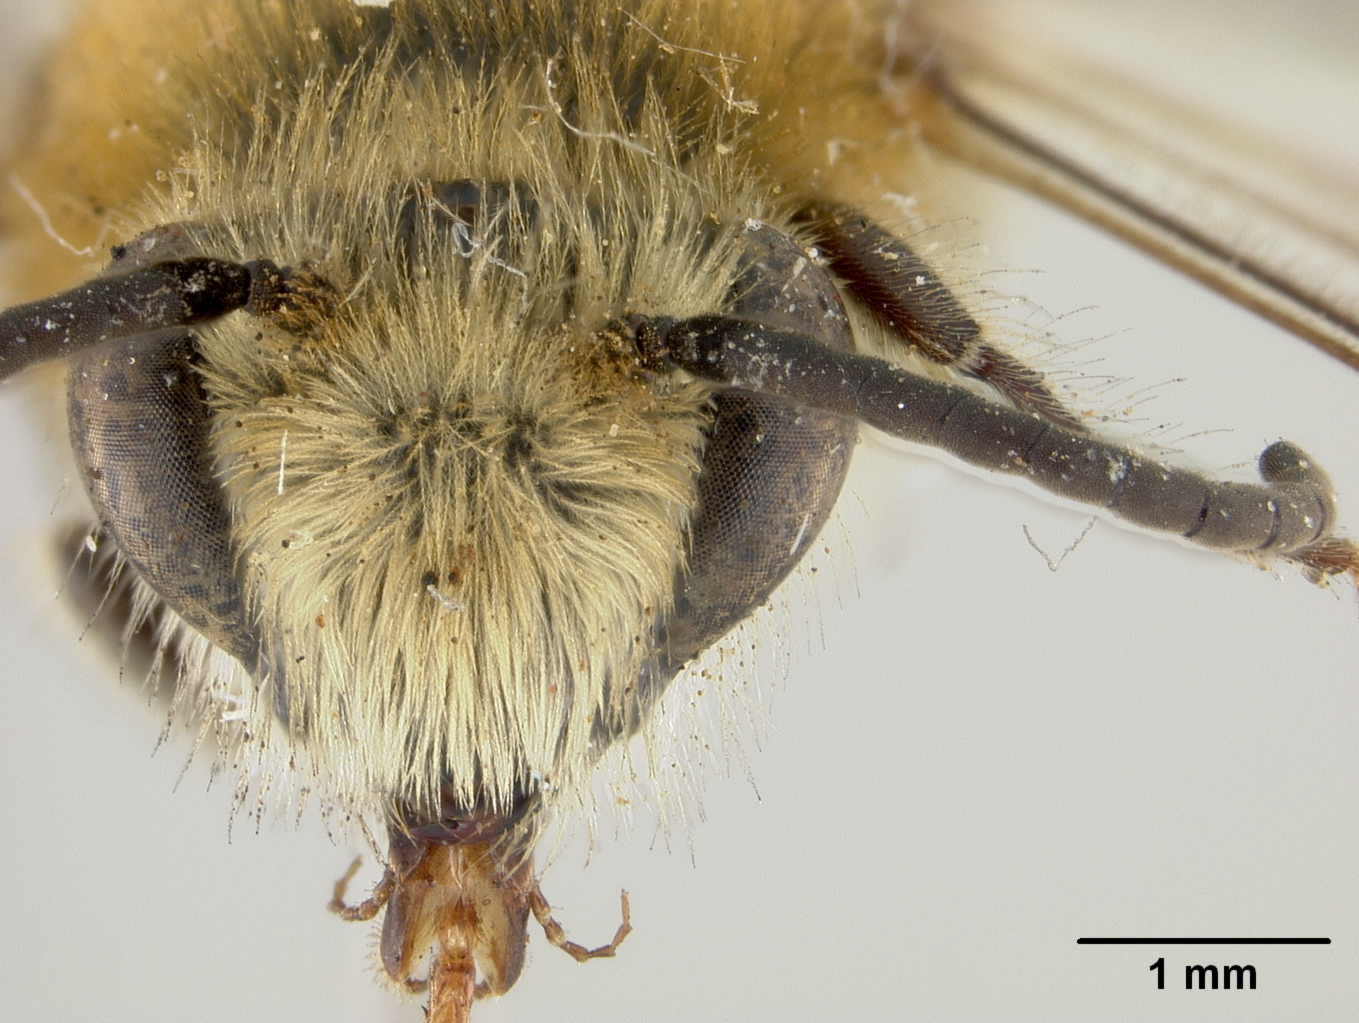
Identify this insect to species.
Colletes honoratus
